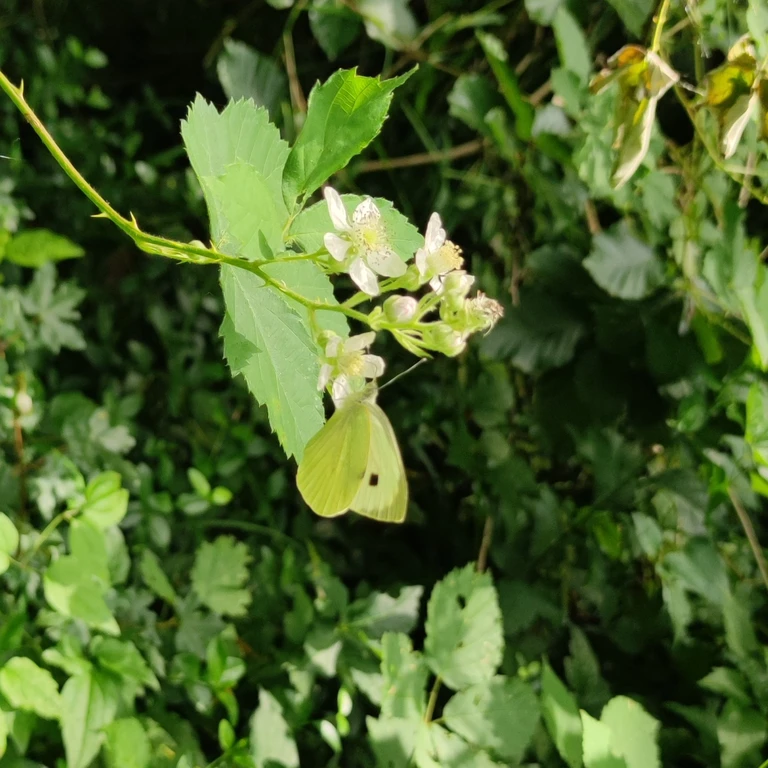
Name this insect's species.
Pieris brassicae
